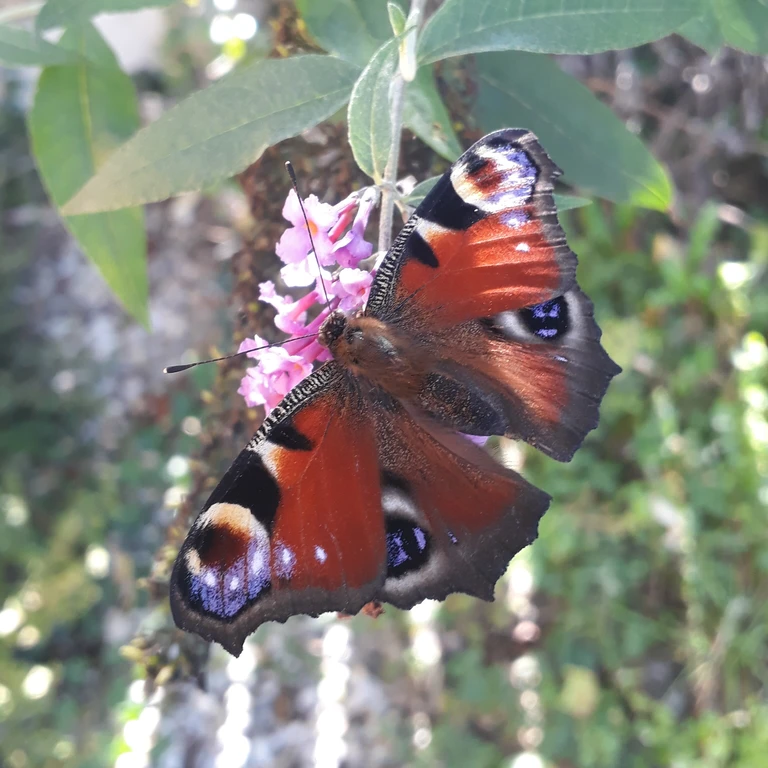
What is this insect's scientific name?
Aglais io
